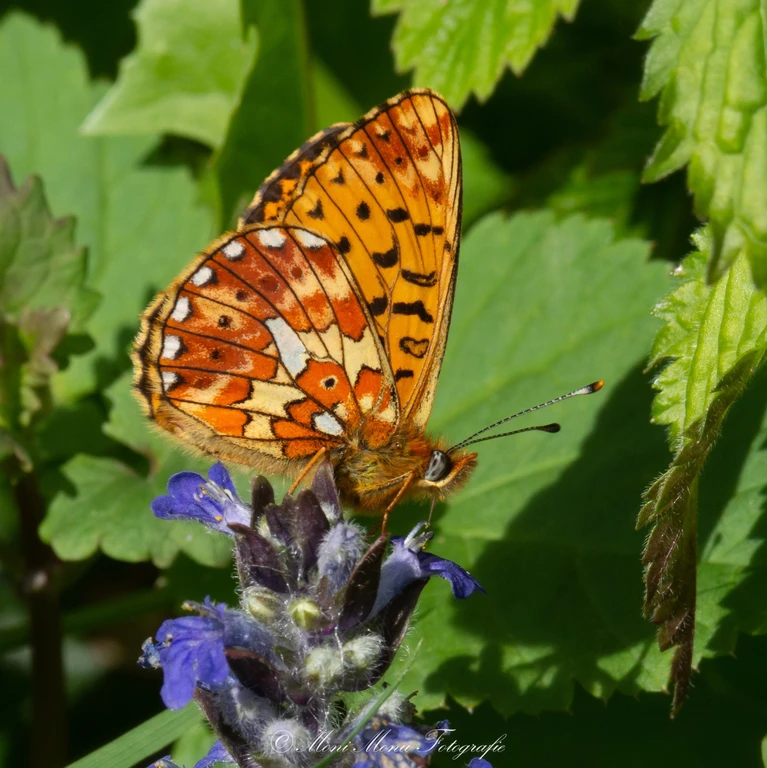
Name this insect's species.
Boloria euphrosyne (also Clossiana euphrosyne)
